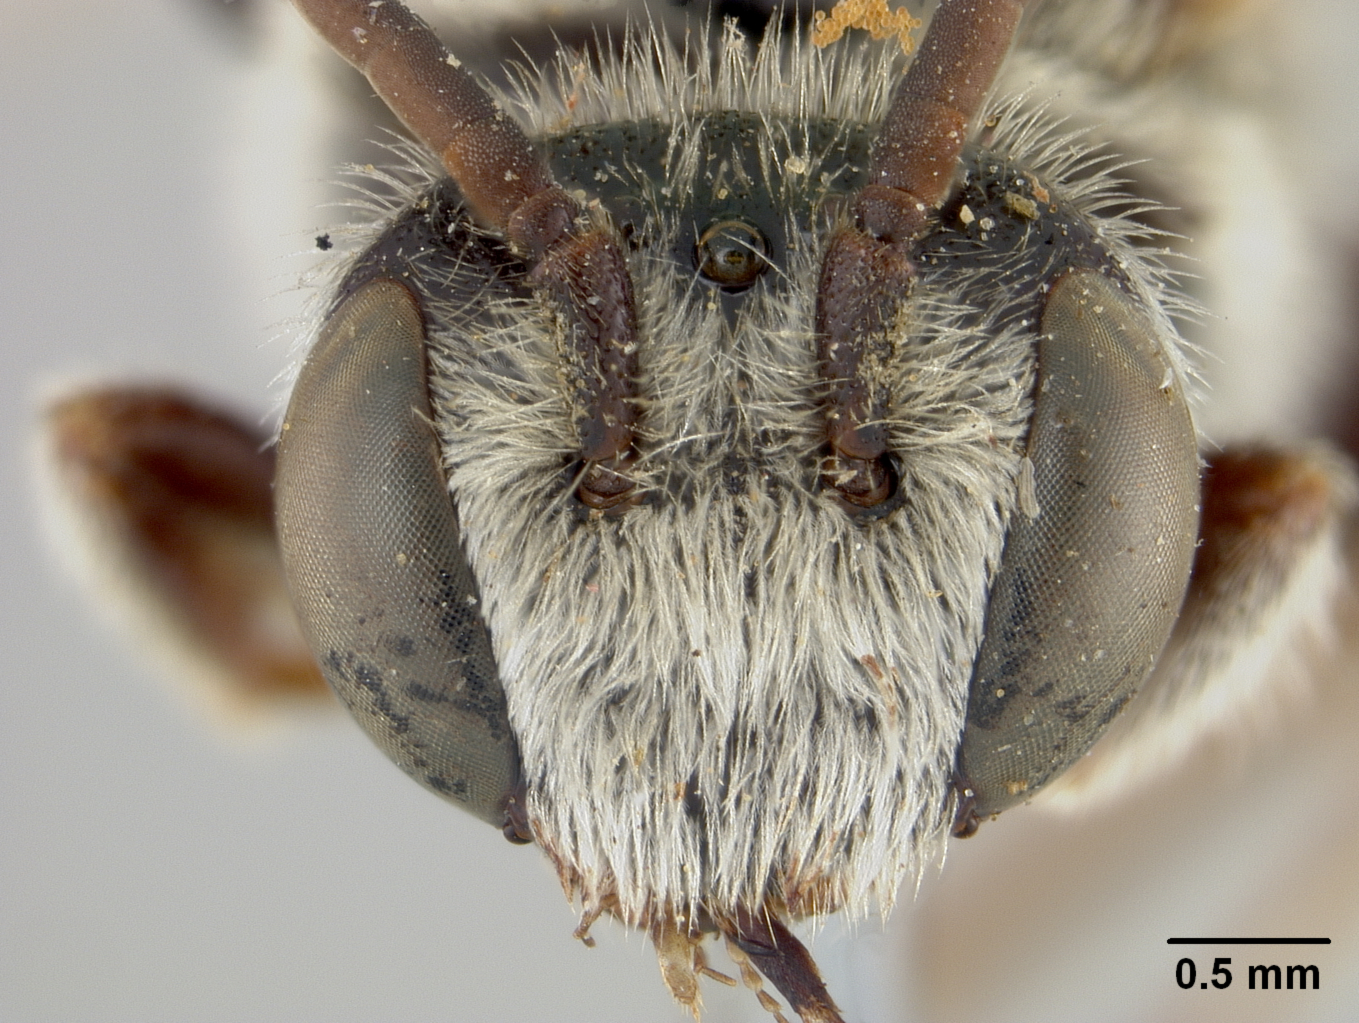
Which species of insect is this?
Nomia arizonensis
